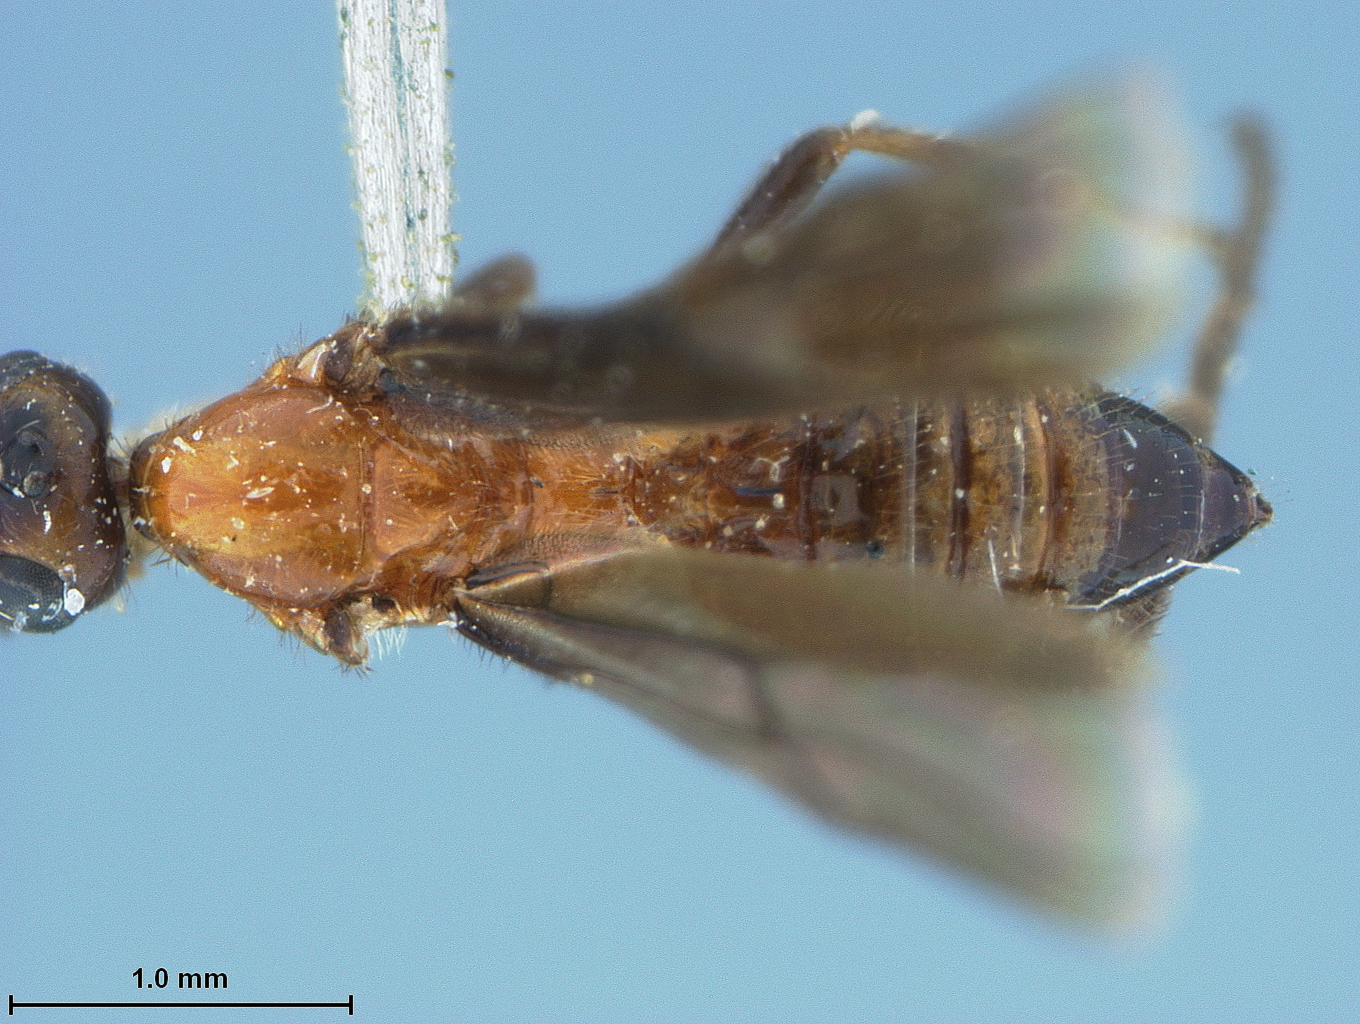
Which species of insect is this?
Myosoma pilosipes
